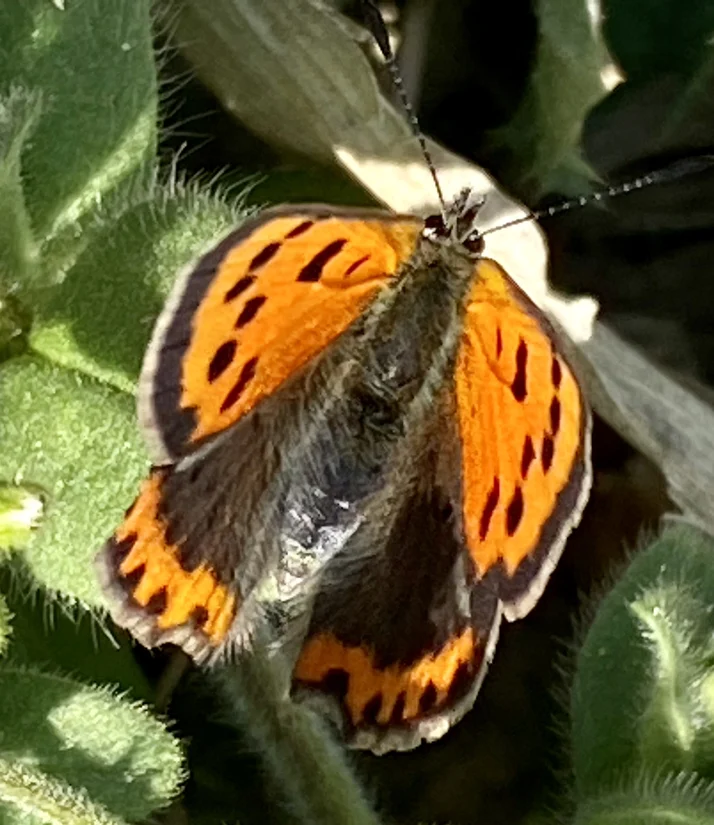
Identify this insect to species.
Lycaena phlaeas
